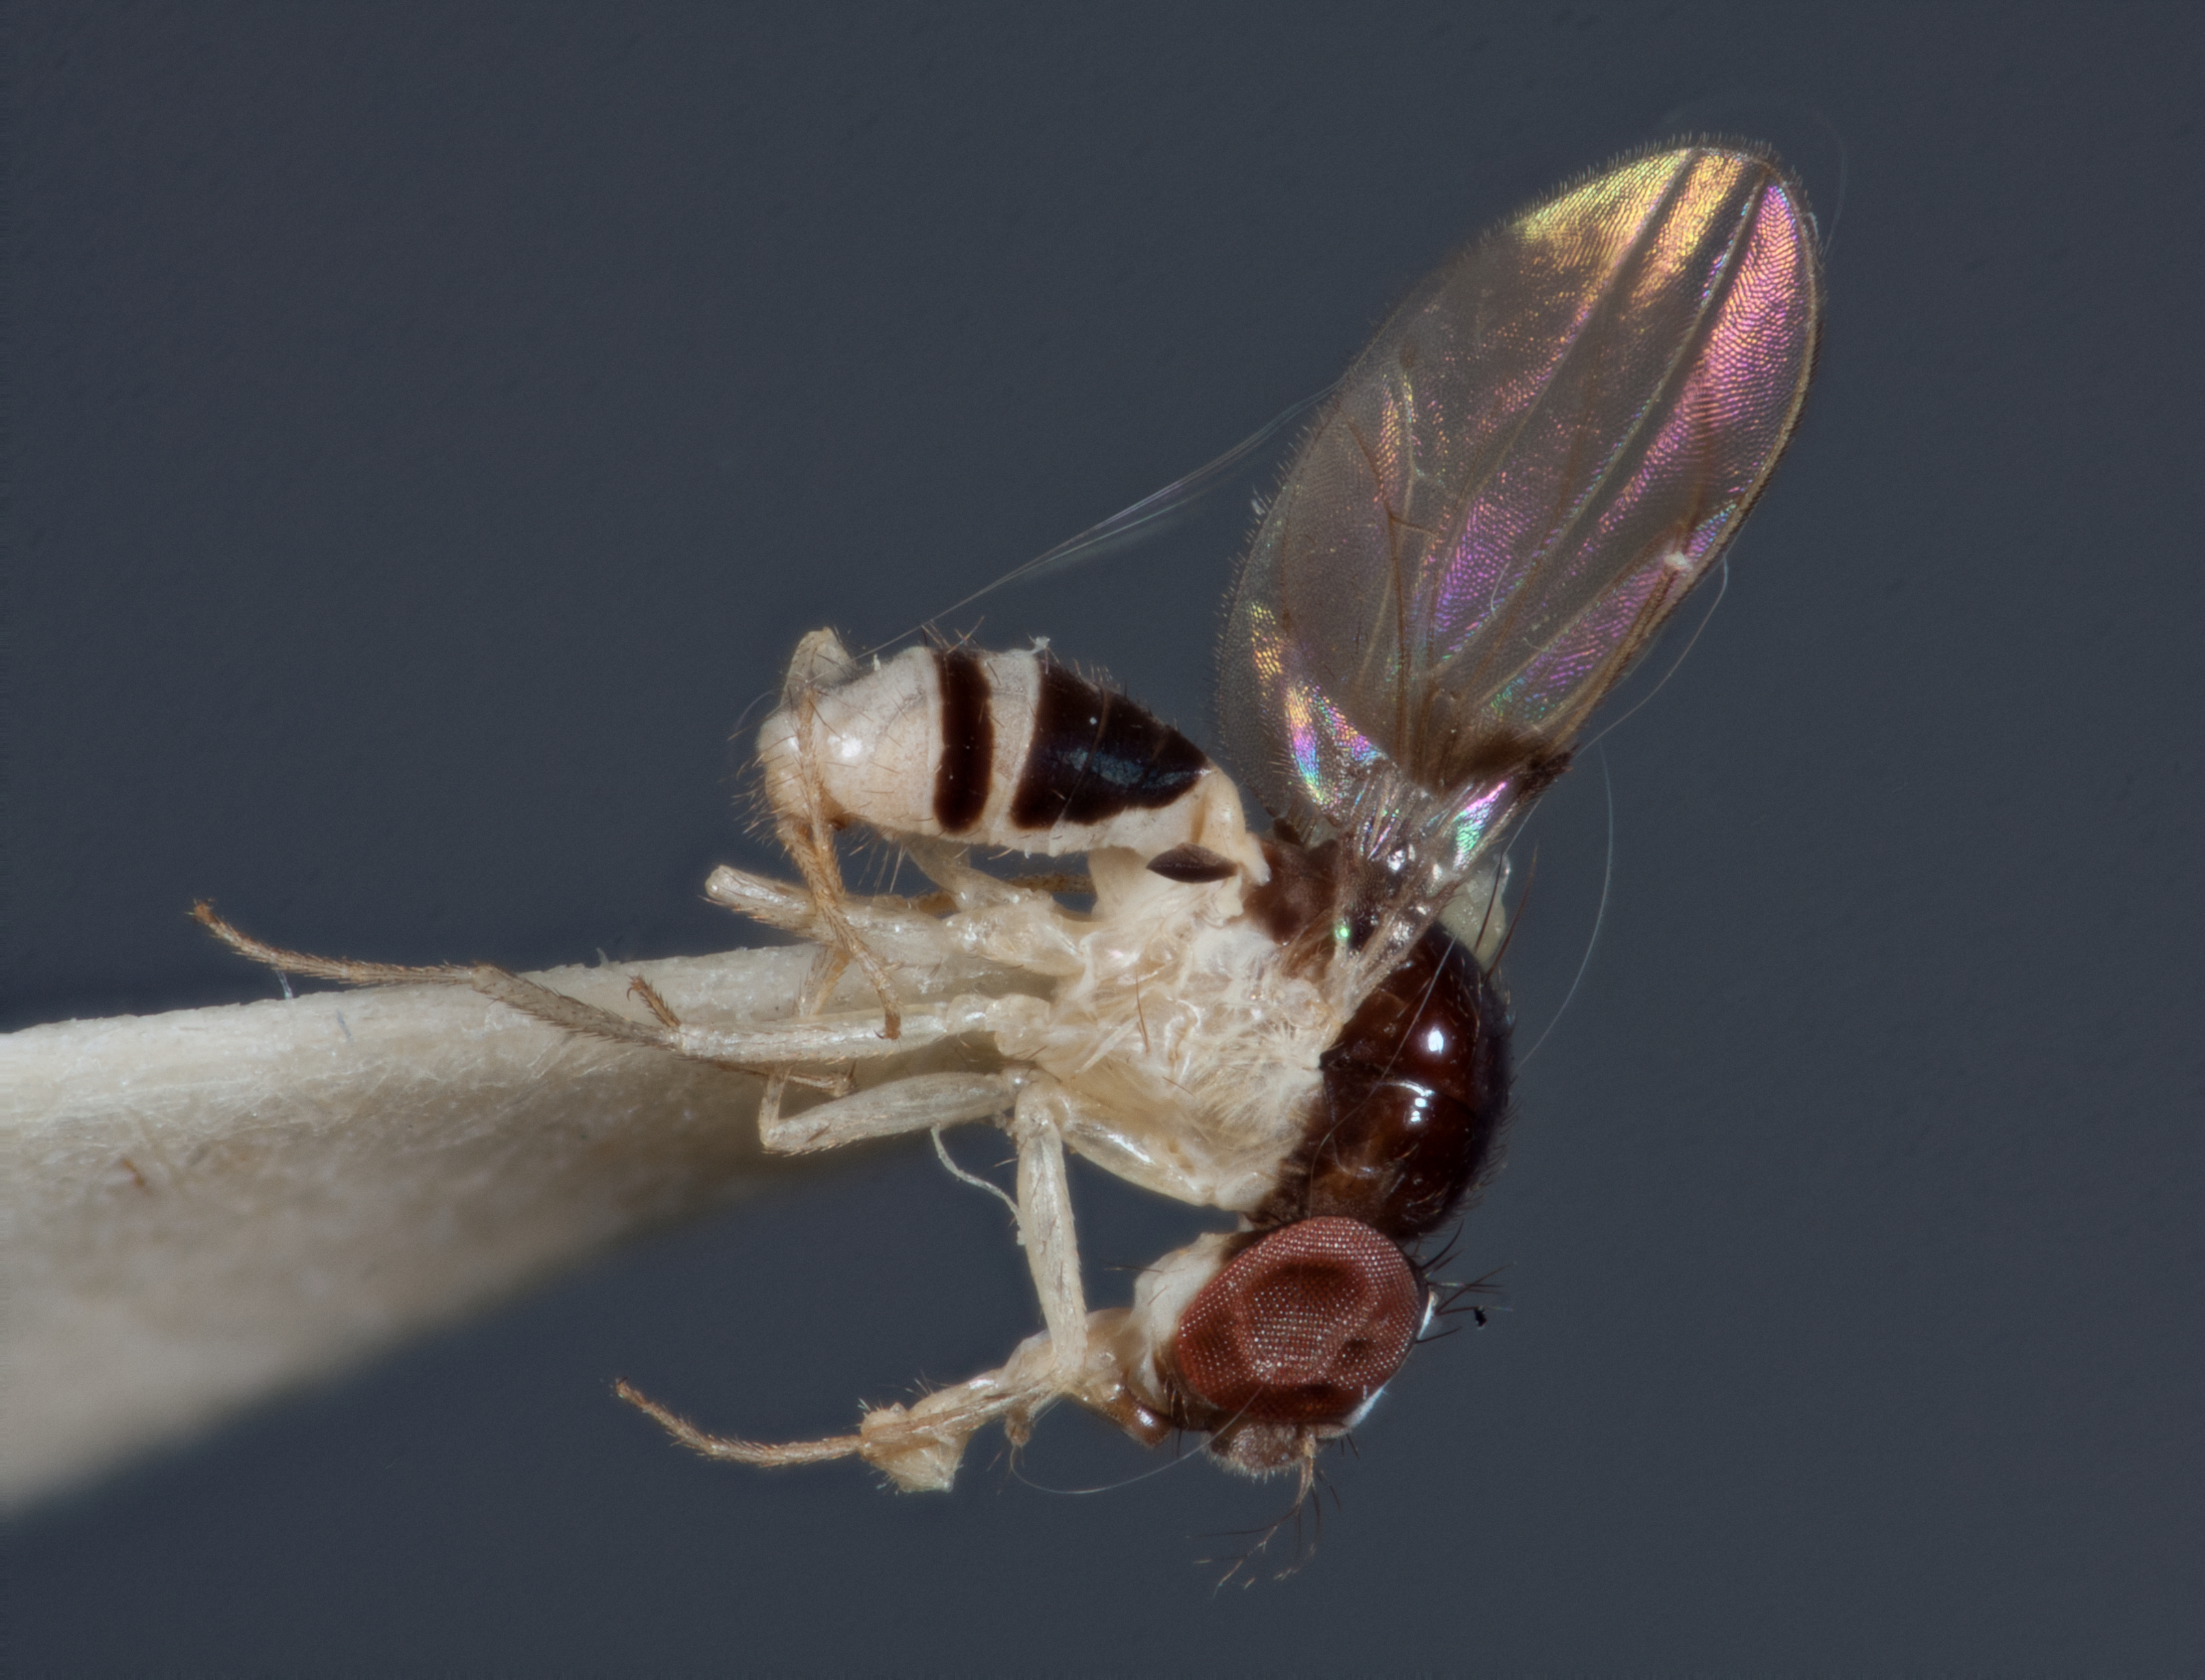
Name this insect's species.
Mycodrosophila neoprojectans
